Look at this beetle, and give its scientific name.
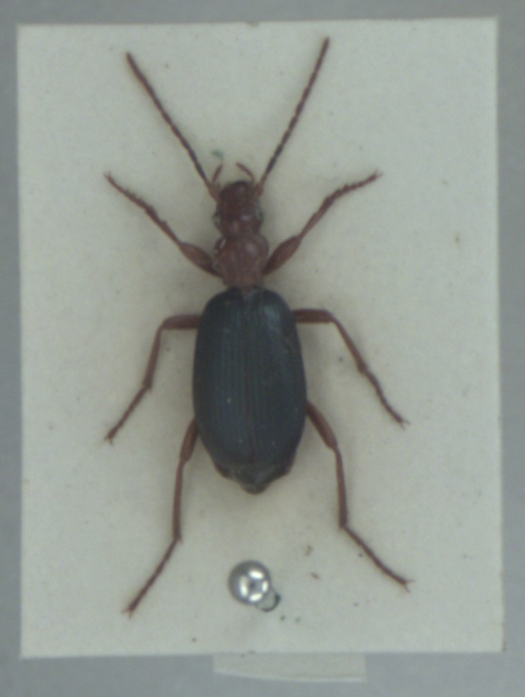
Brachinus crepitans
